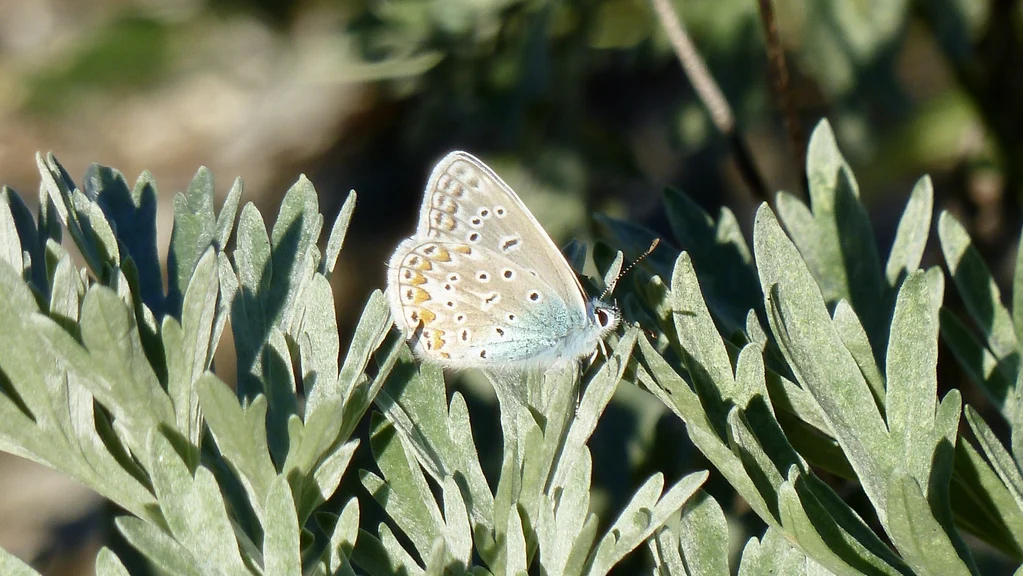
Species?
Polyommatus icarus
